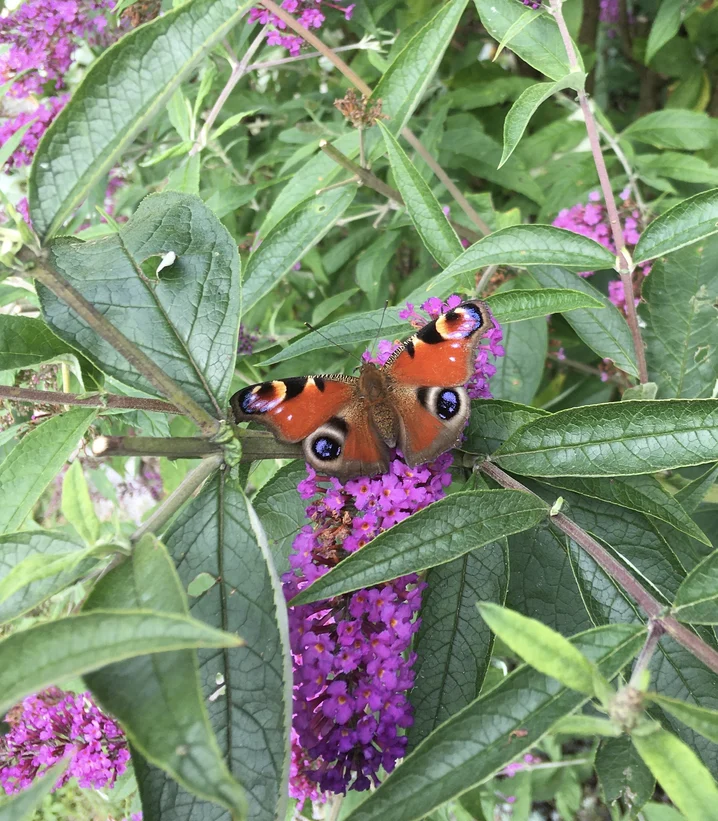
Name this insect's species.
Aglais io
